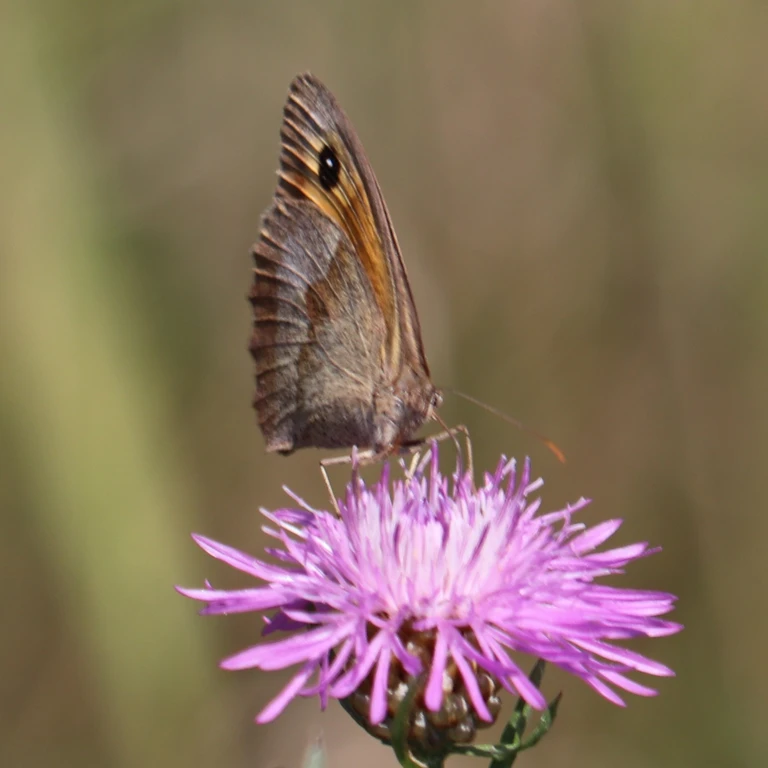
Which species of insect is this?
Maniola jurtina
